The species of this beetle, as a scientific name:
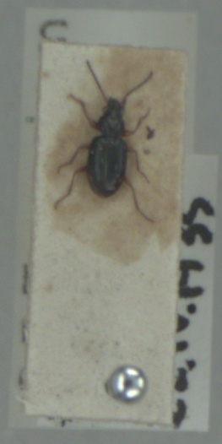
Bembidion assimile
